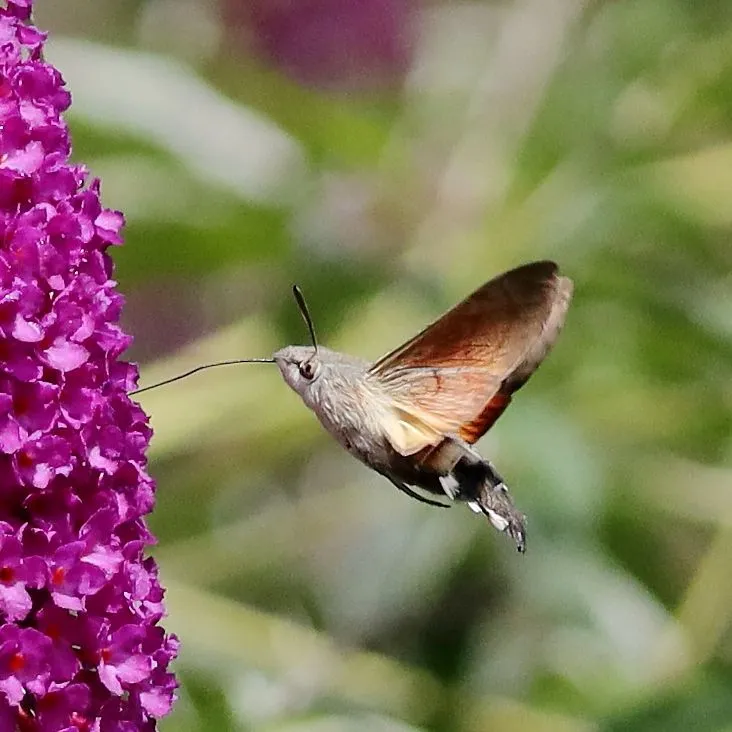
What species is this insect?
Macroglossum stellatarum
